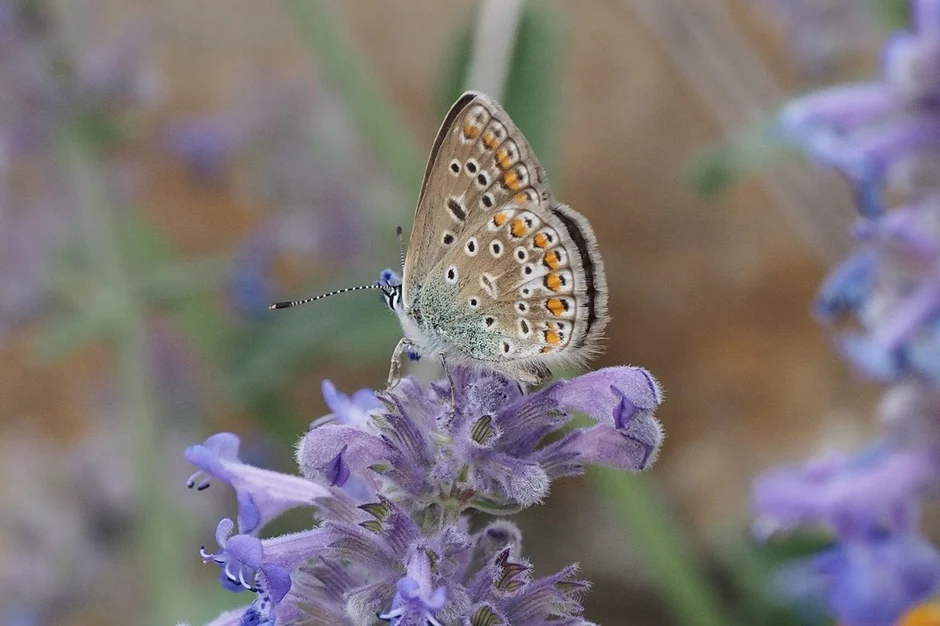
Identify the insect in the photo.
Polyommatus icarus
